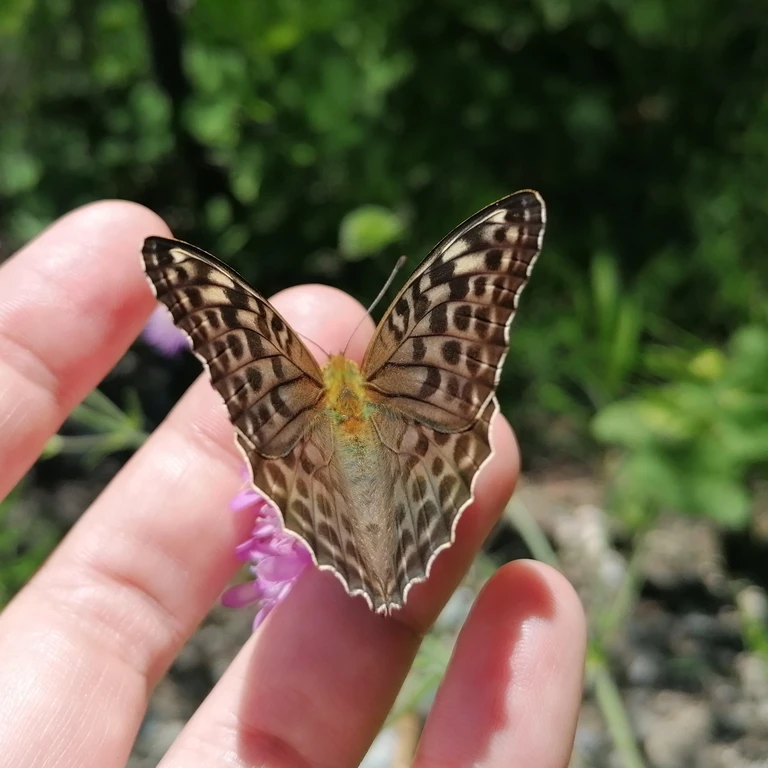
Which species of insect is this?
Argynnis paphia
